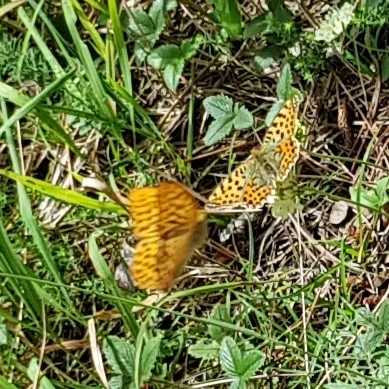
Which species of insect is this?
Issoria lathonia
